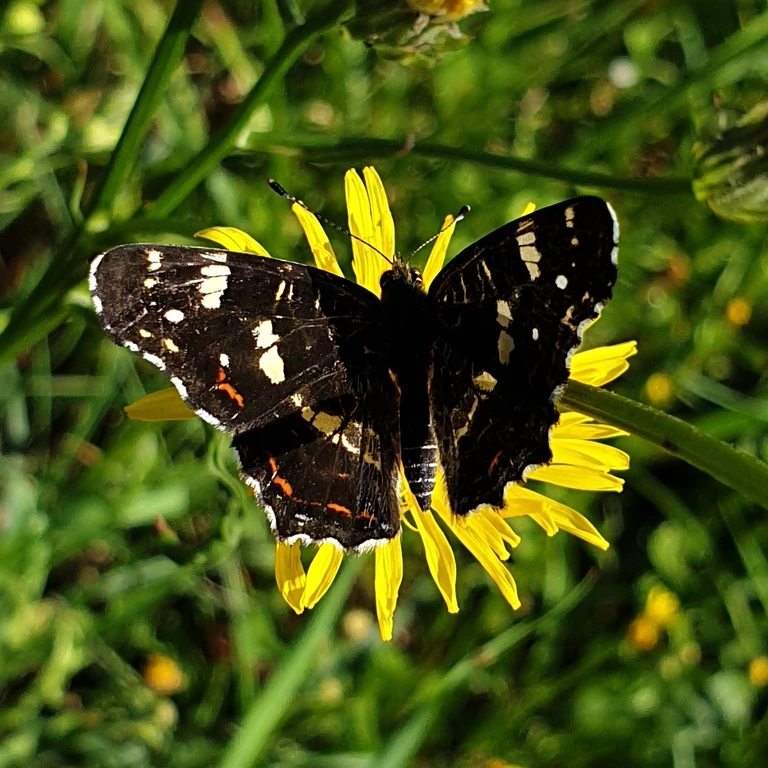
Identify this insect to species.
Araschnia levana
